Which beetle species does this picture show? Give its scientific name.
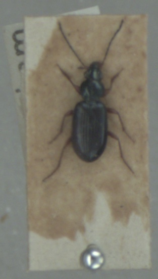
Bembidion decorum
